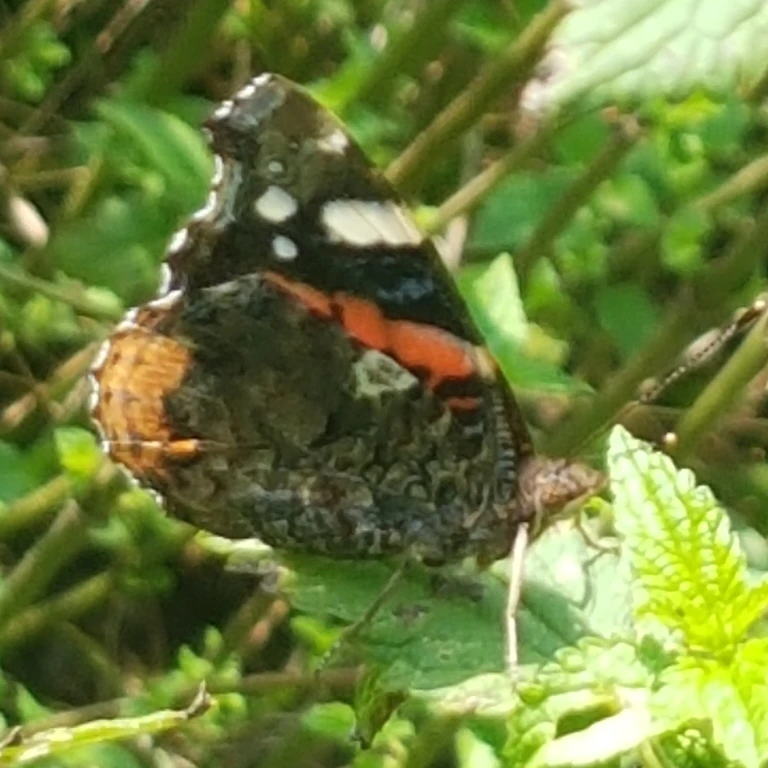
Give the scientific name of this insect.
Vanessa atalanta
